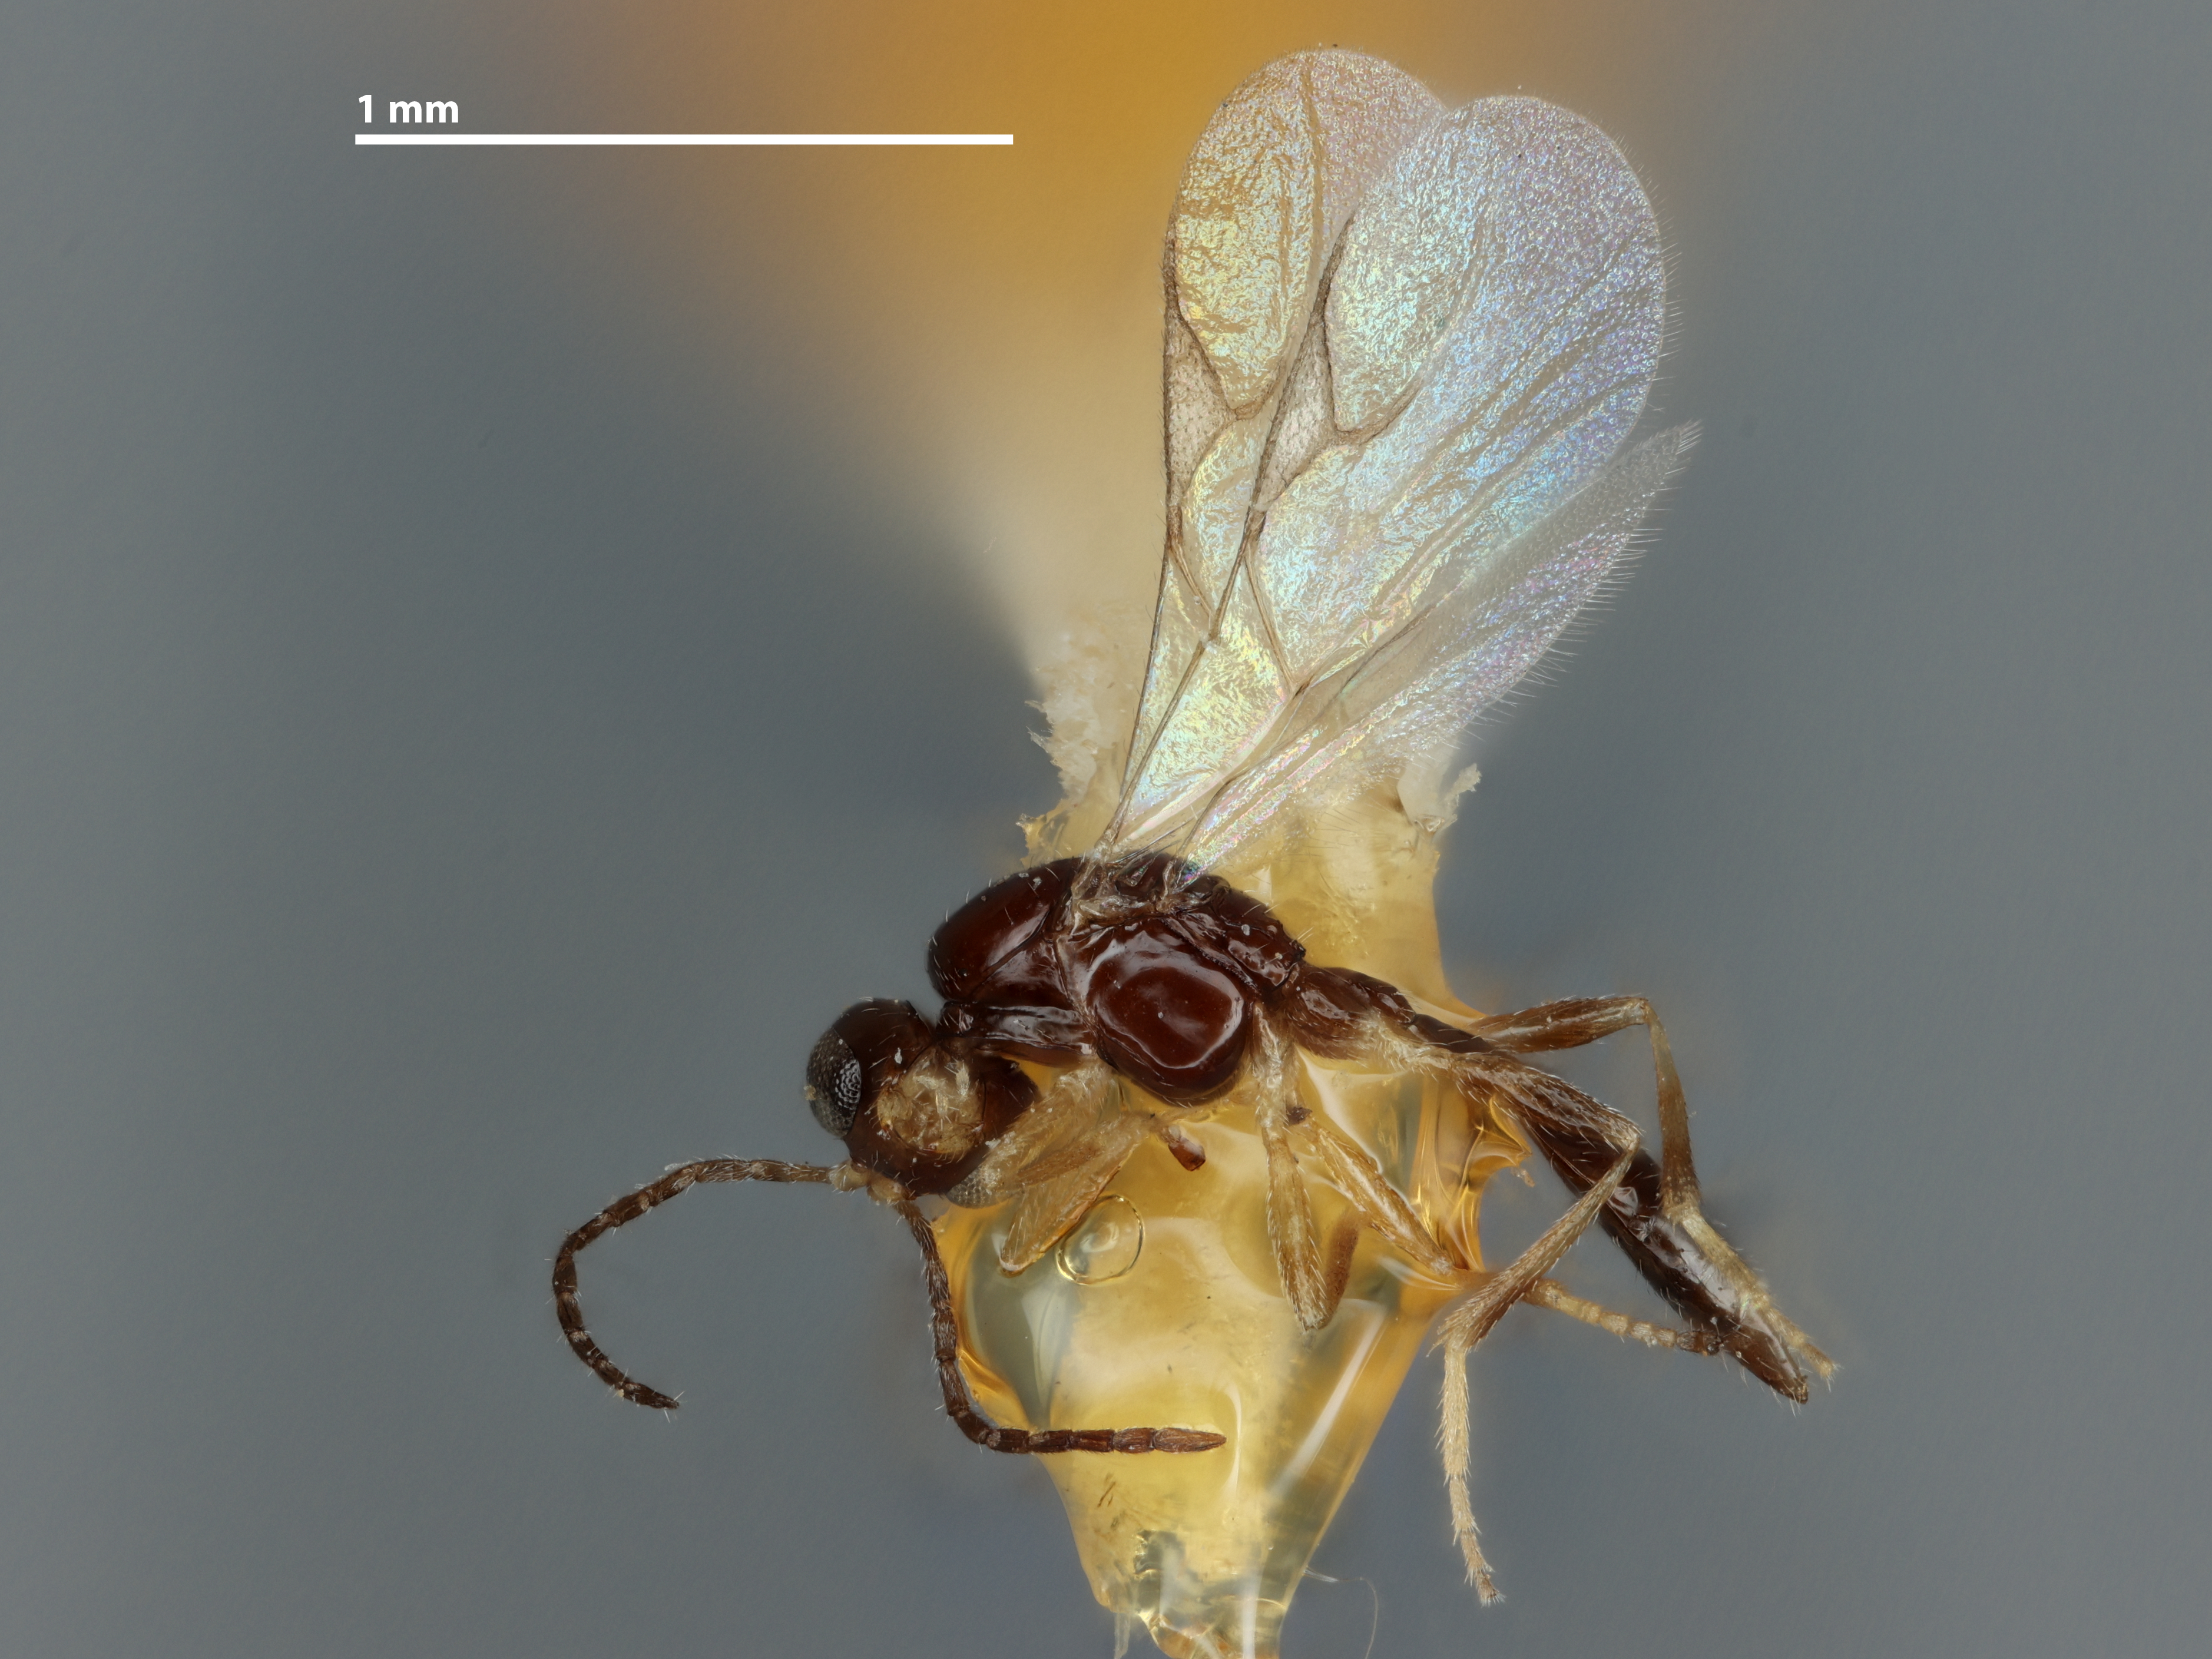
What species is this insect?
Diaeretus essigellae
